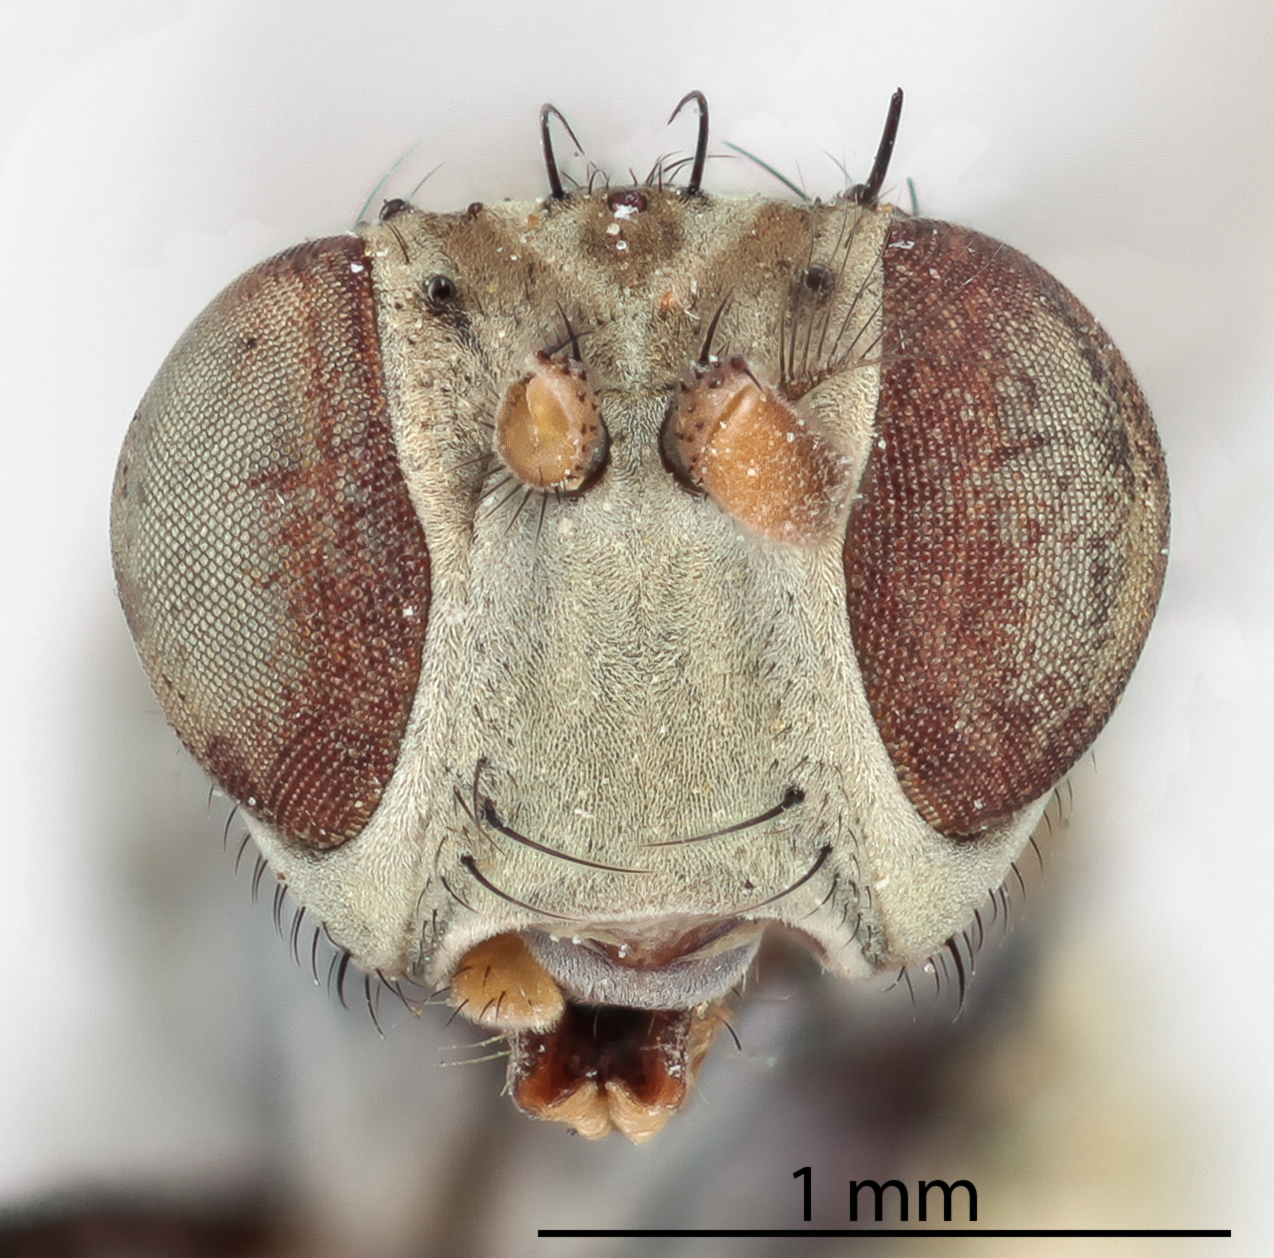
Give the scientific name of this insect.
Notiphila virgata
